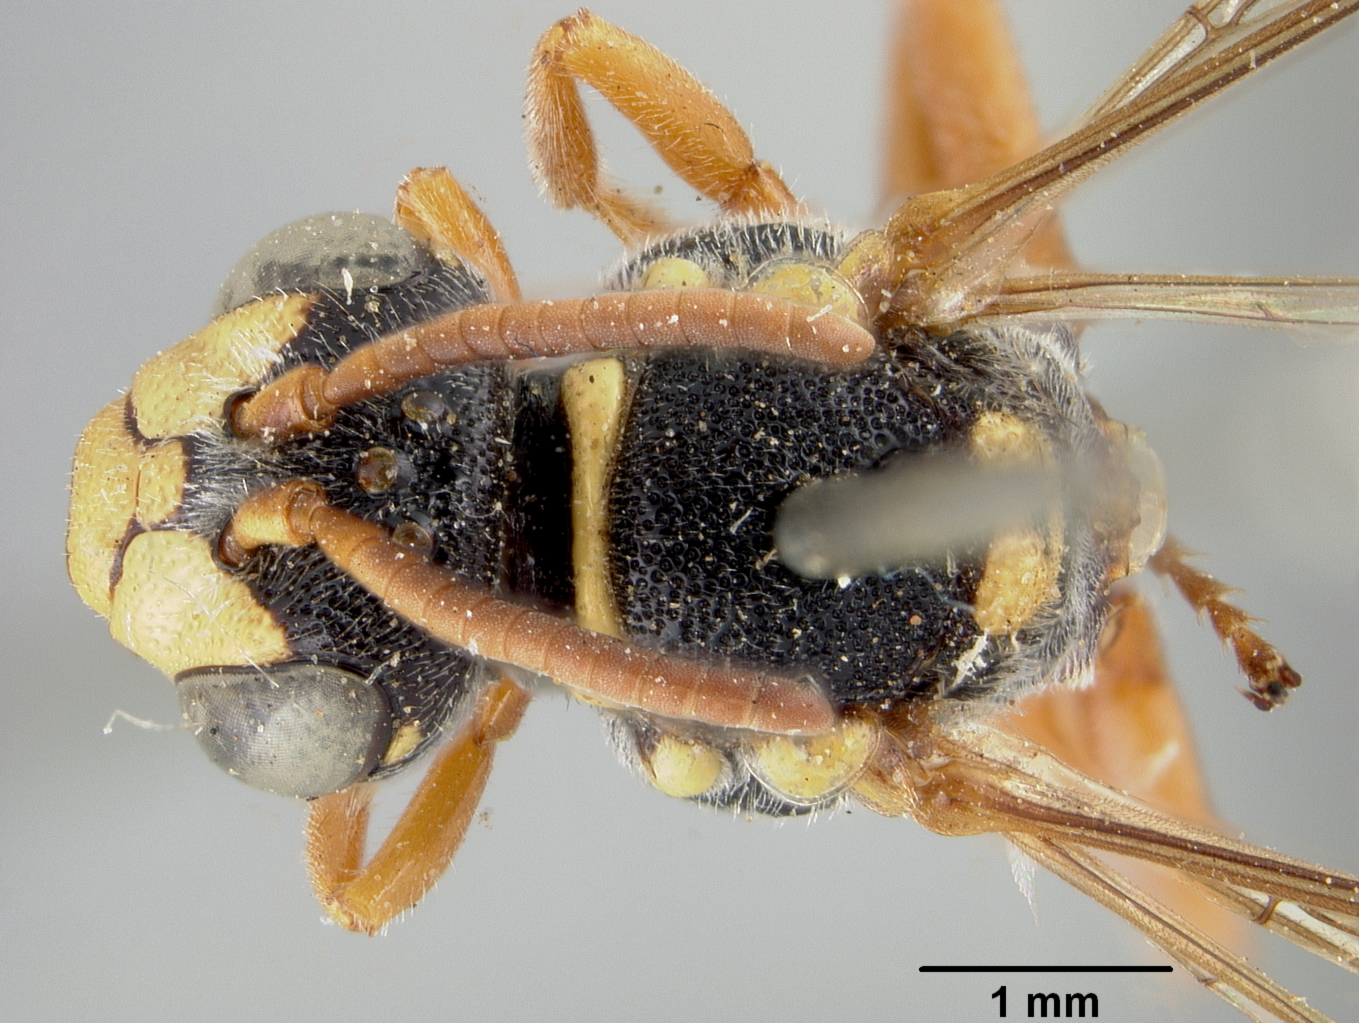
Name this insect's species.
Nomada crucis
